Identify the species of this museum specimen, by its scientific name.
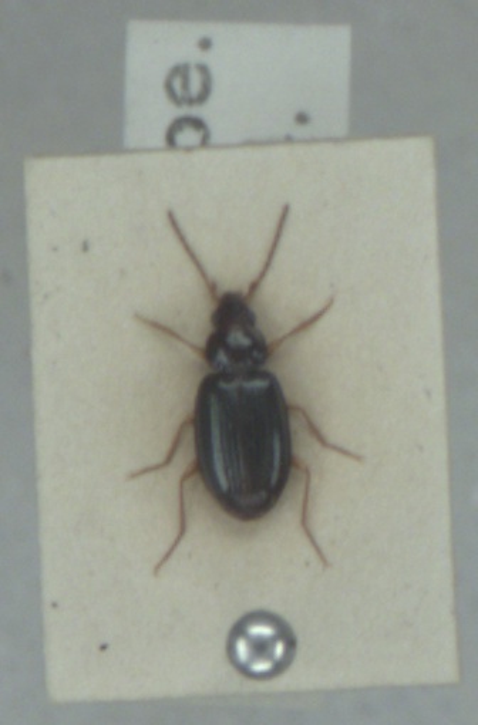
Ocys quinquestriatus
